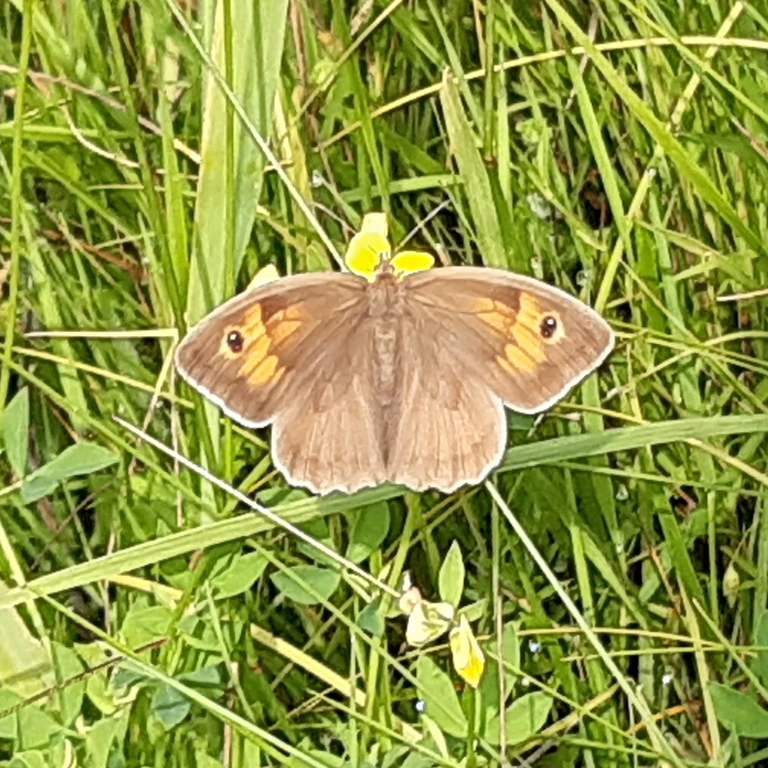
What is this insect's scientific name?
Maniola jurtina
